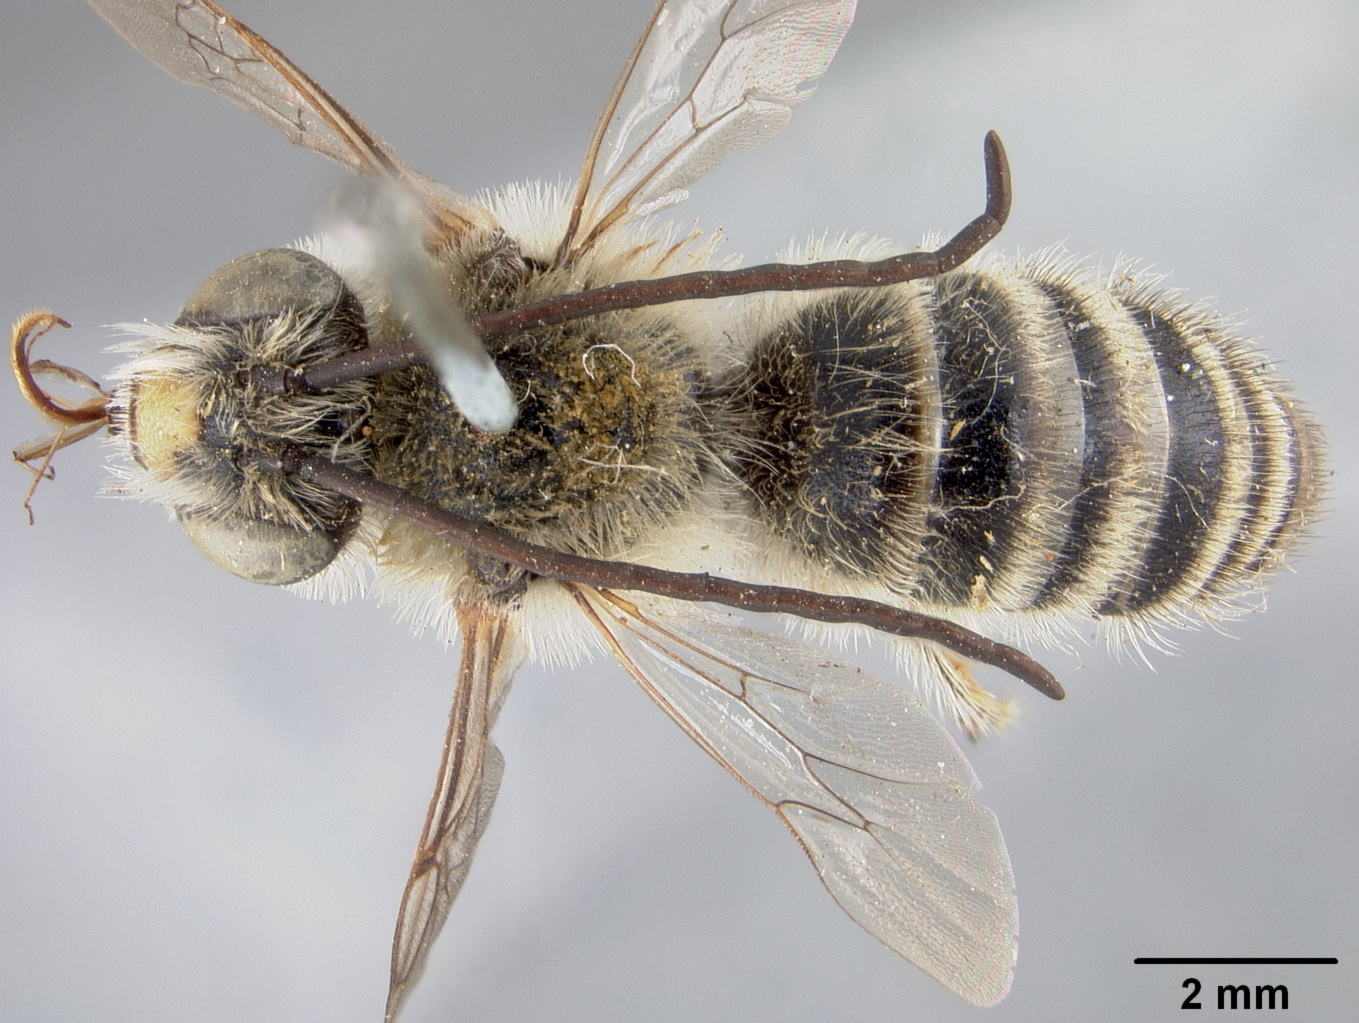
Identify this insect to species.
Melissodes ruidosensis
